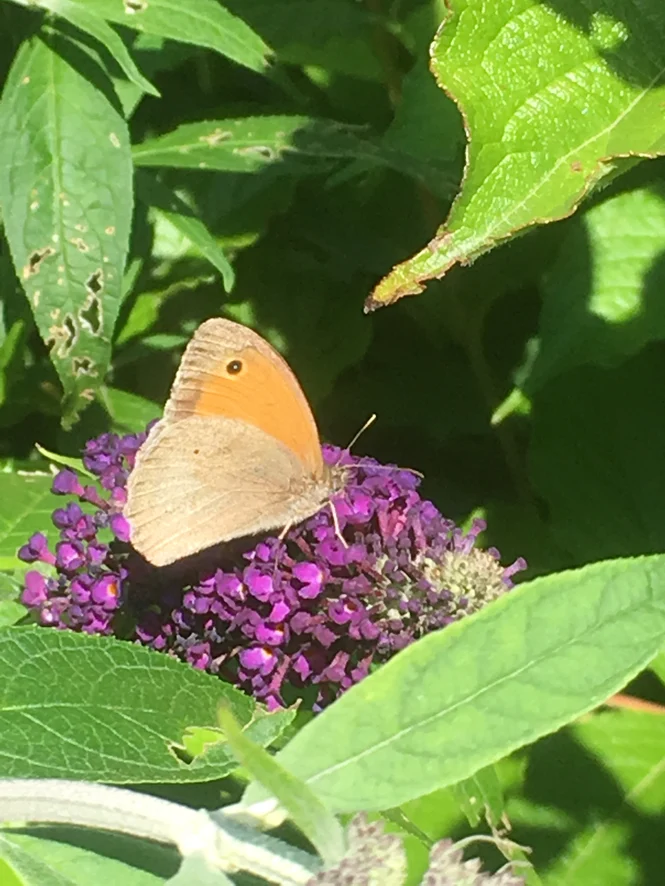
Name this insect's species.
Maniola jurtina
